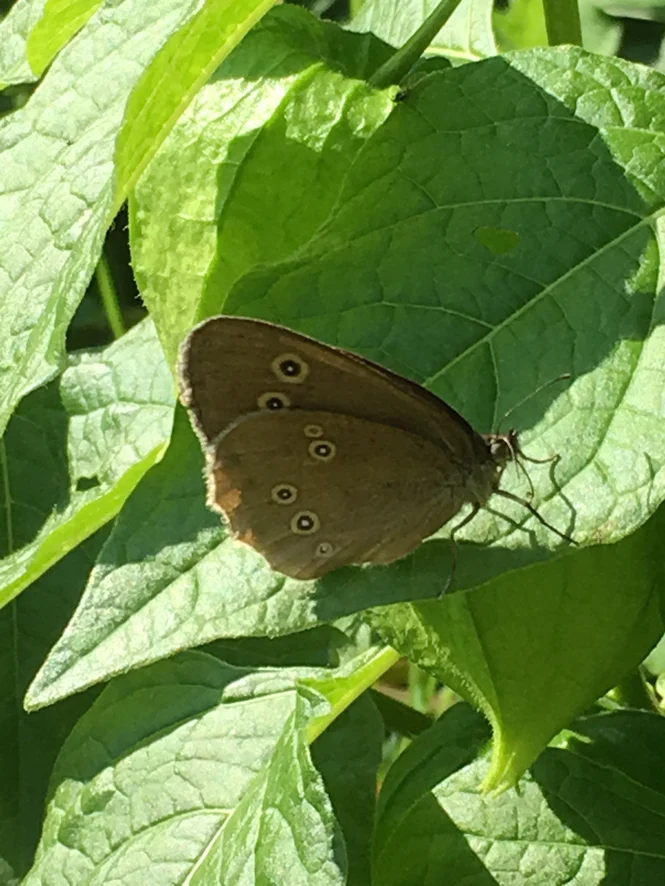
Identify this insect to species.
Aphantopus hyperantus
